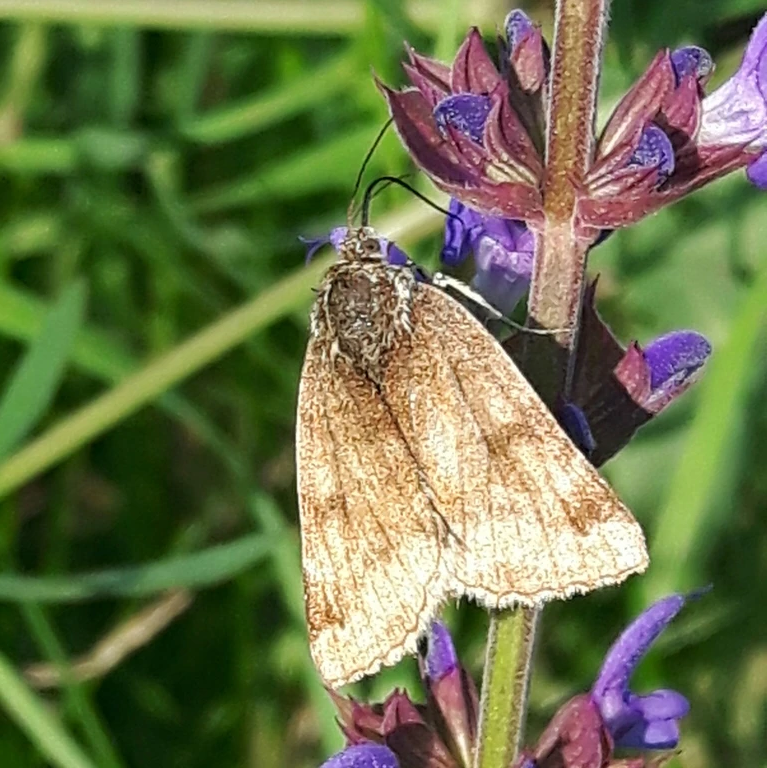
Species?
Euclidia glyphica
